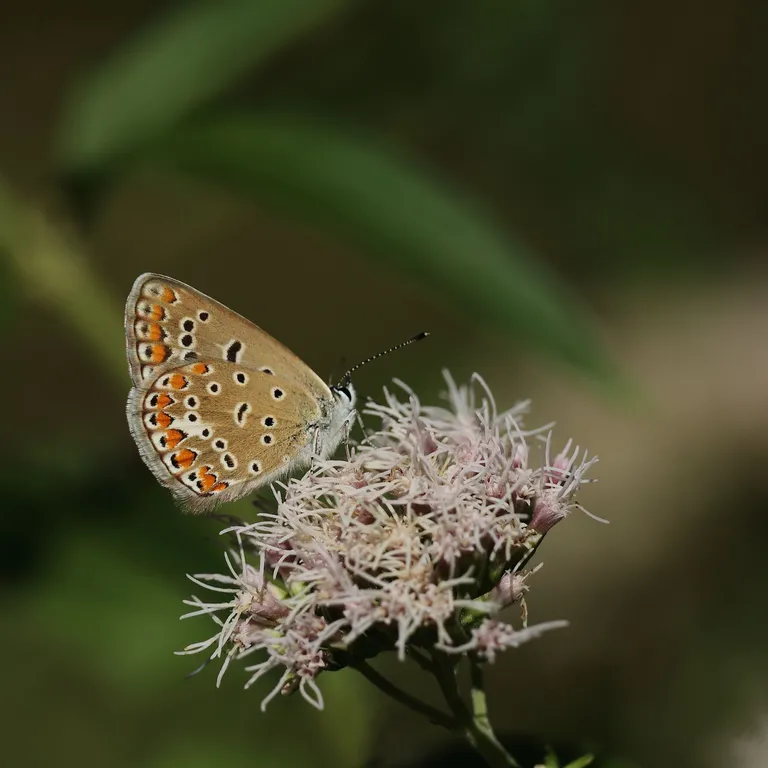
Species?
Polyommatus icarus
